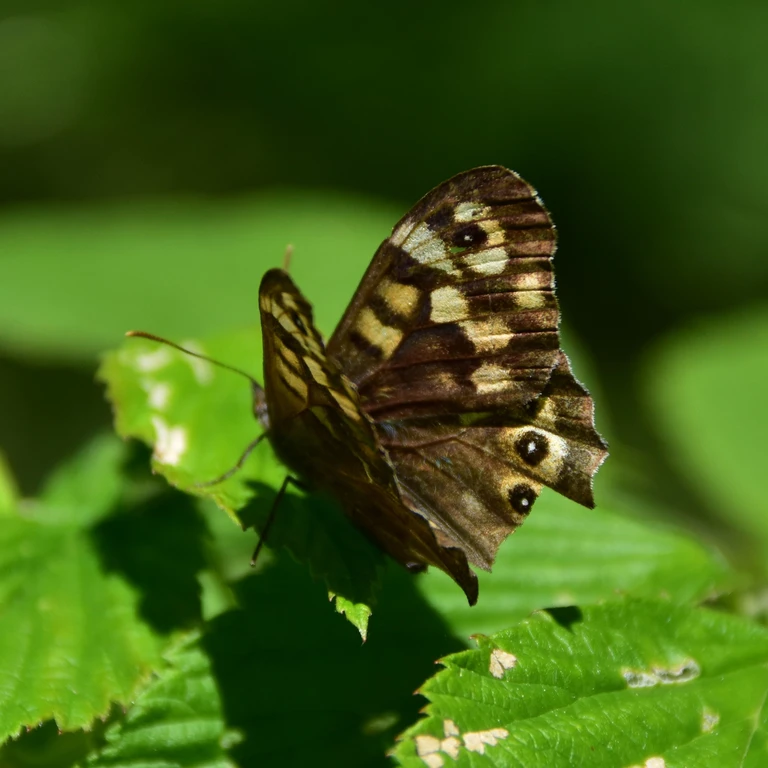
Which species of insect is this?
Pararge aegeria
